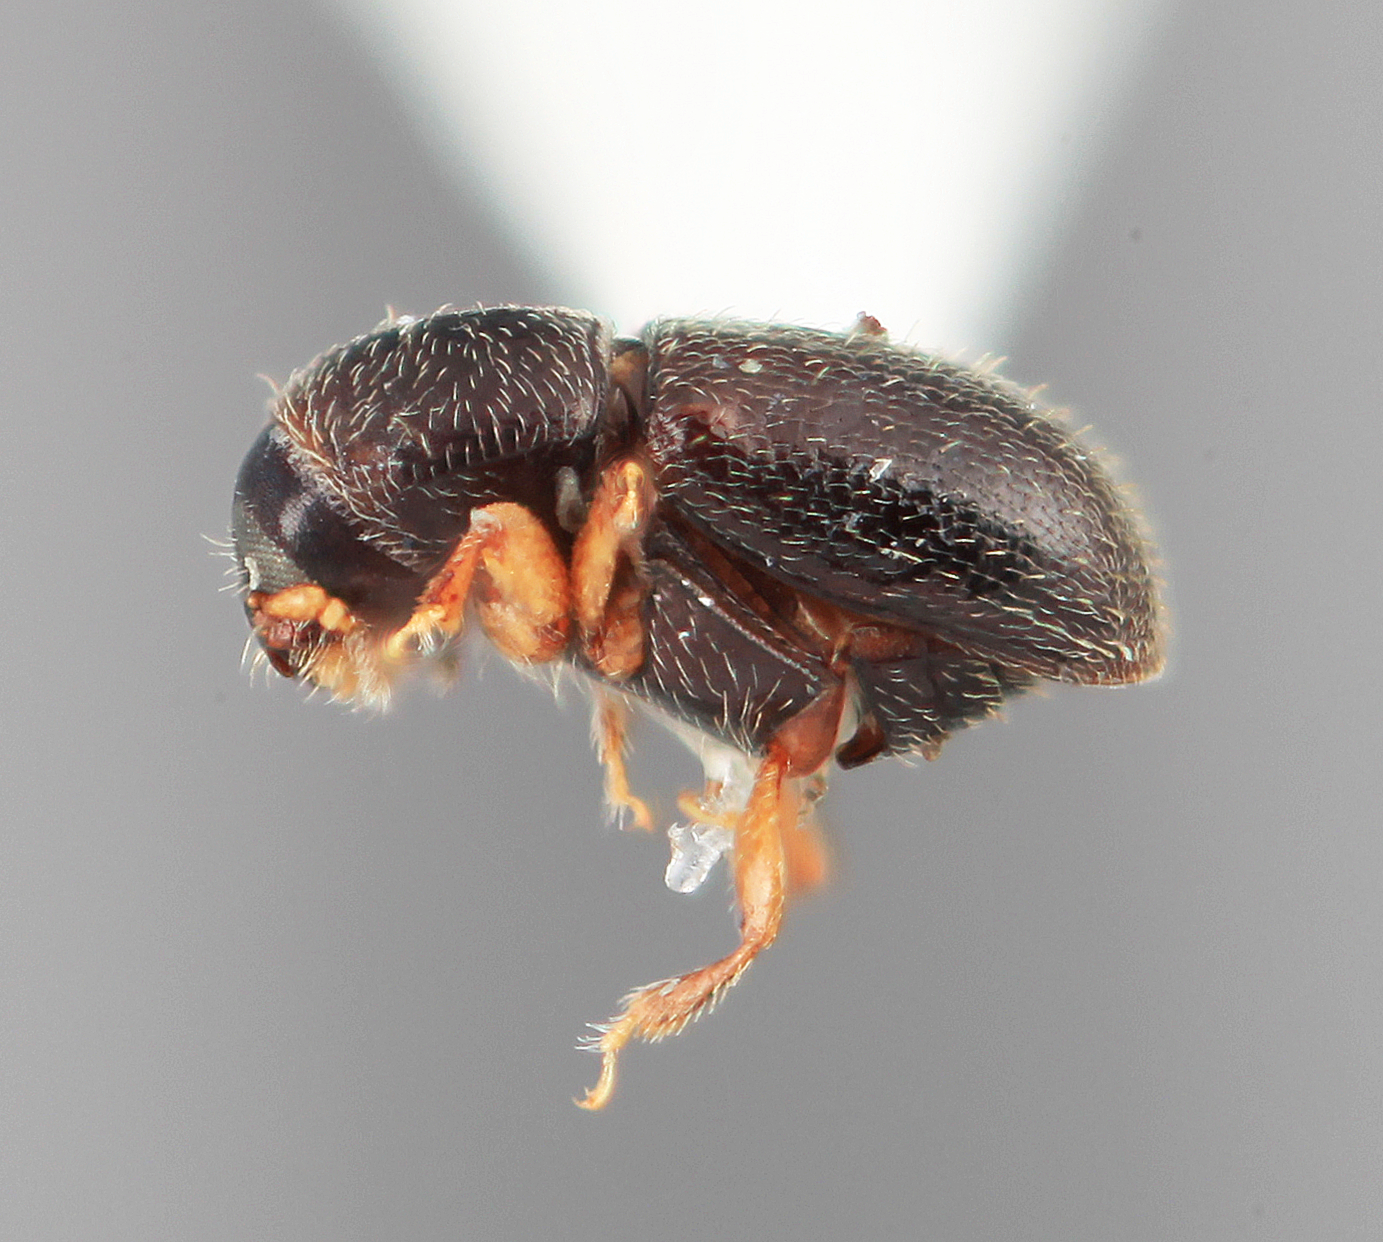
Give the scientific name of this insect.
Scolytodes perpusillus
